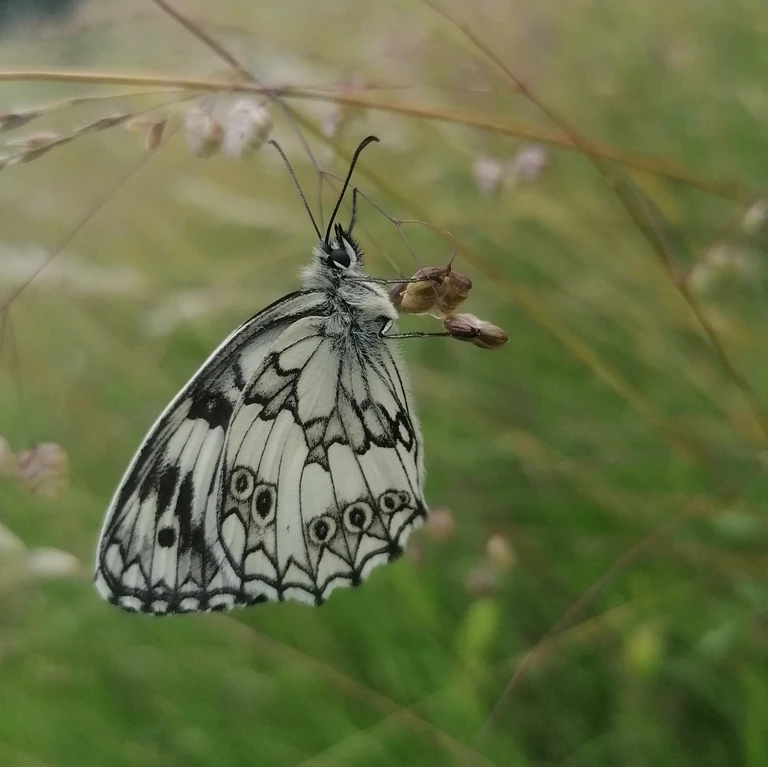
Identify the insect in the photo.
Melanargia galathea
